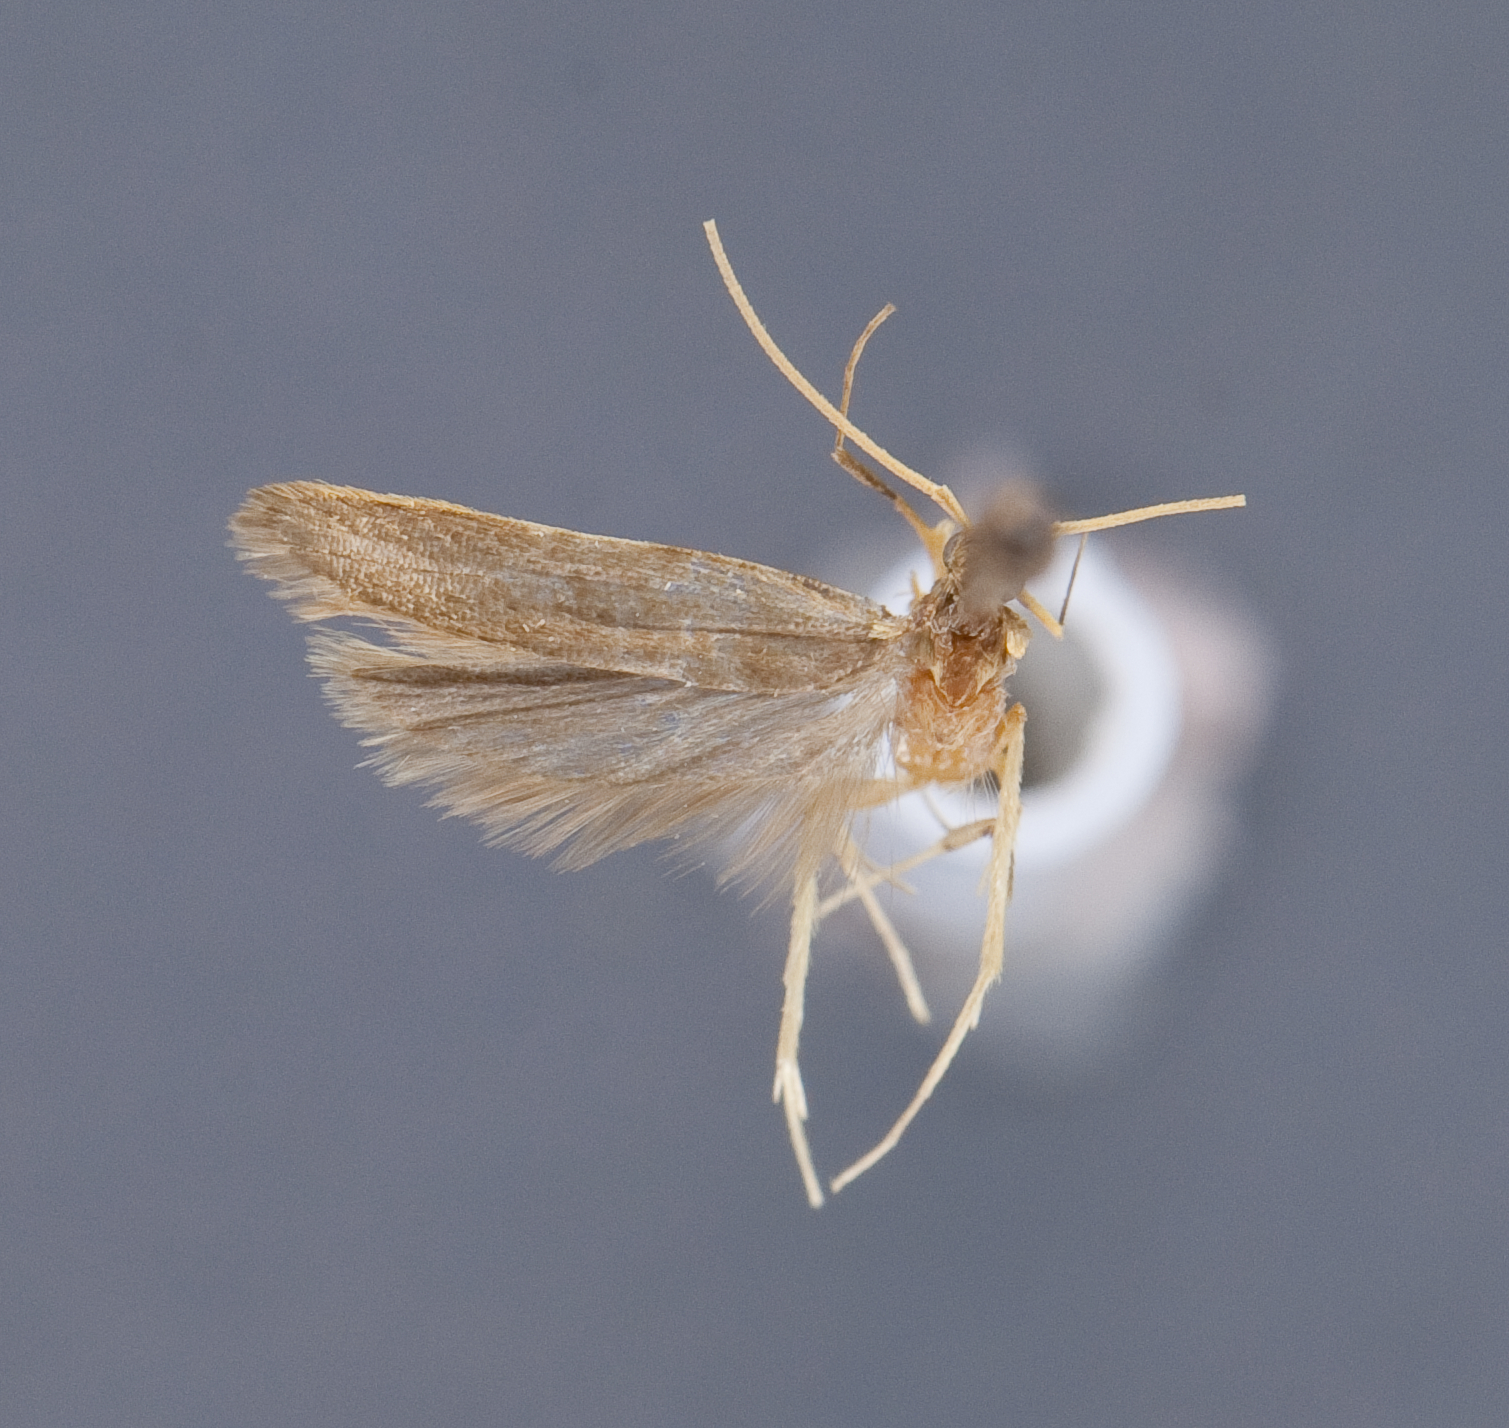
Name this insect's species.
Tisis boleta
